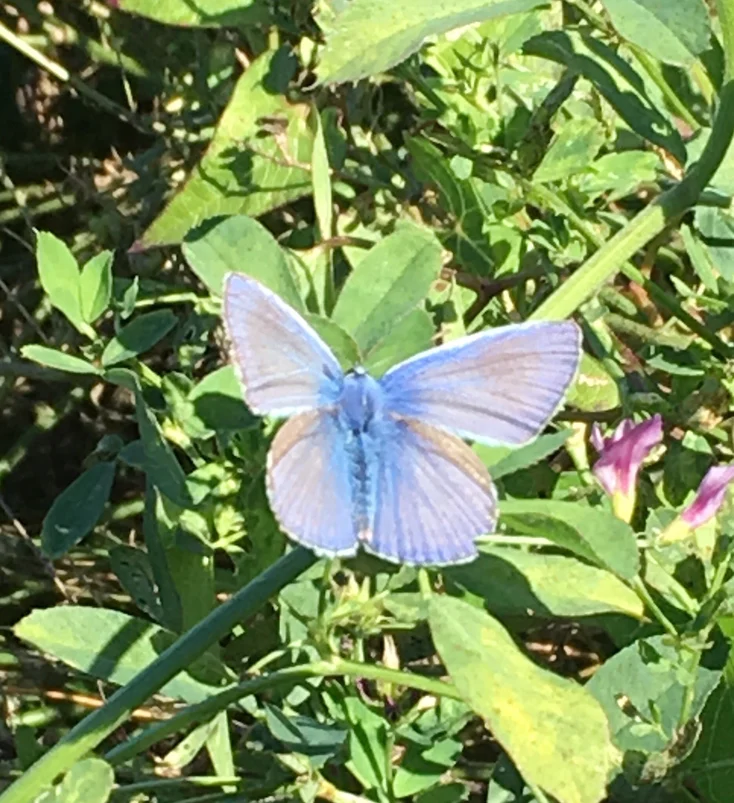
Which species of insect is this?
Polyommatus icarus
